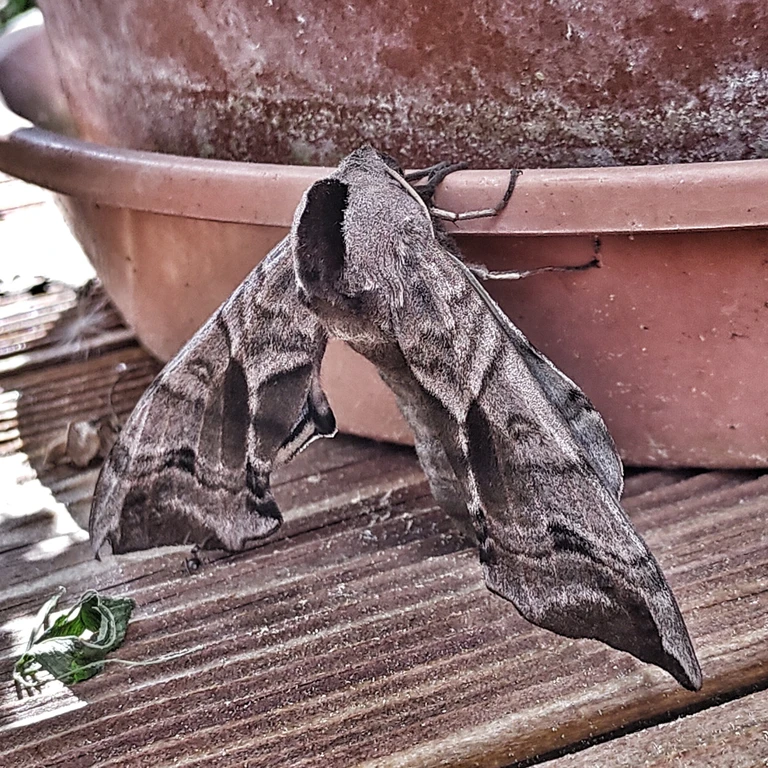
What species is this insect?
Smerinthus ocellata
